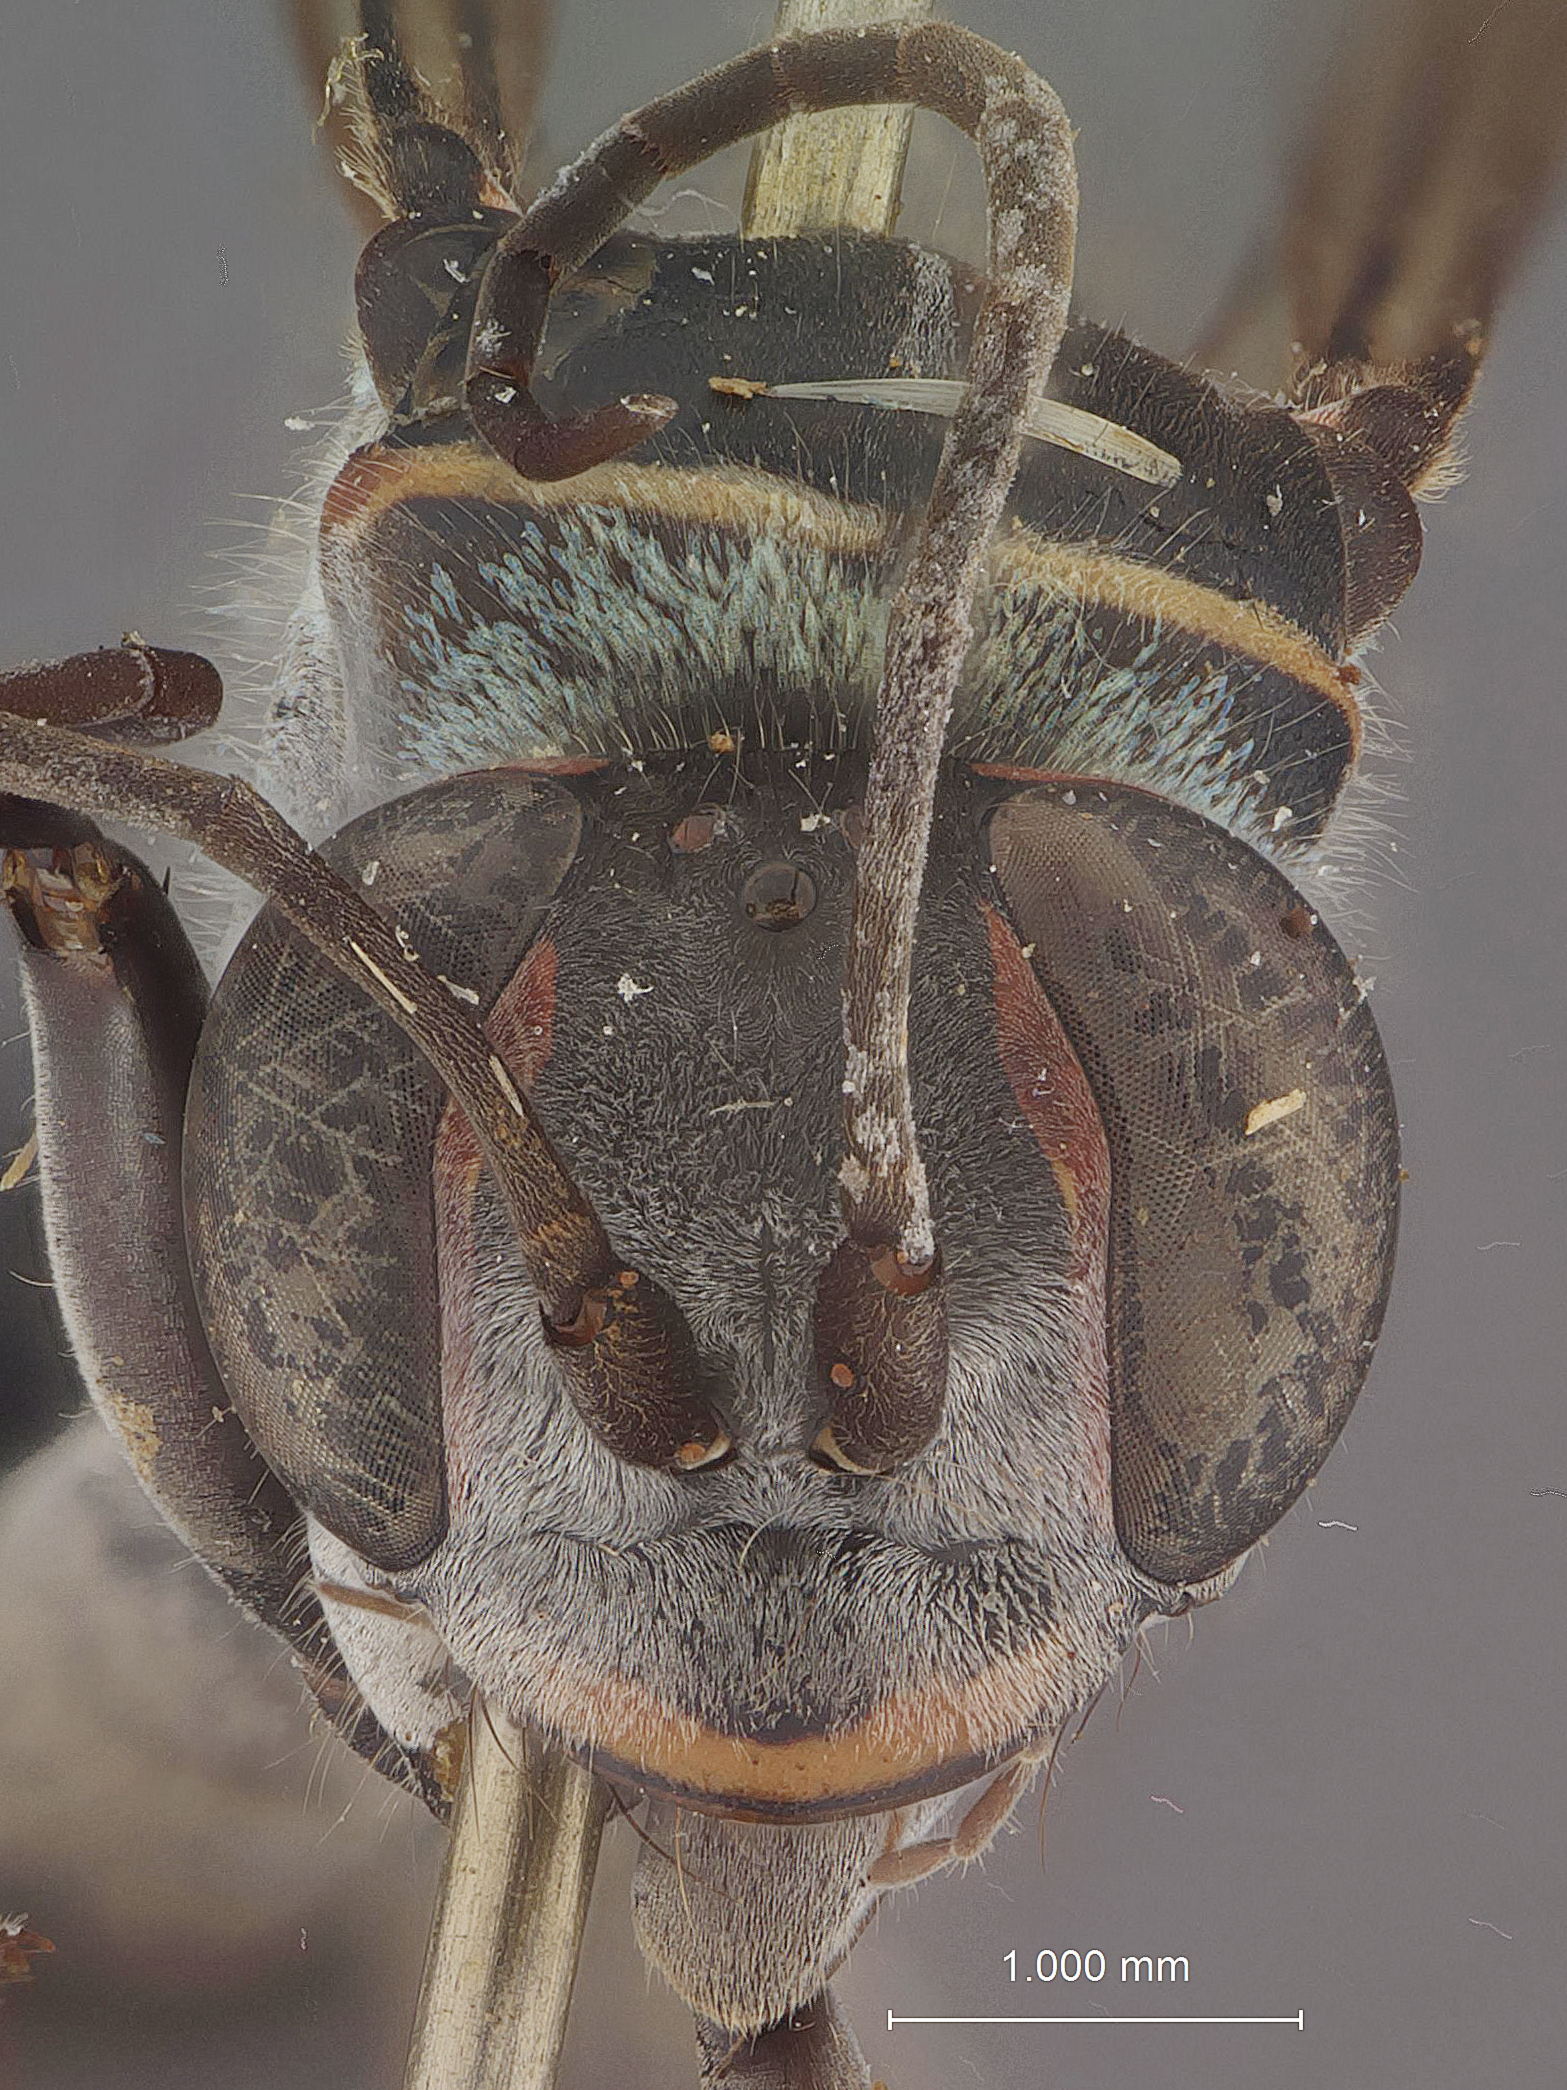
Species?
Episyron ashmeadi
